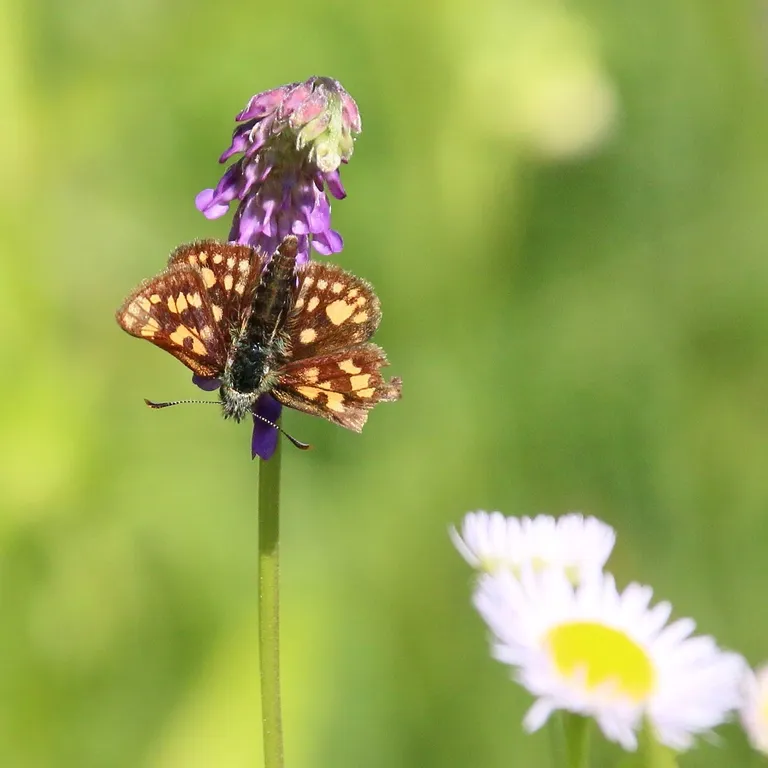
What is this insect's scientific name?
Carterocephalus palaemon
